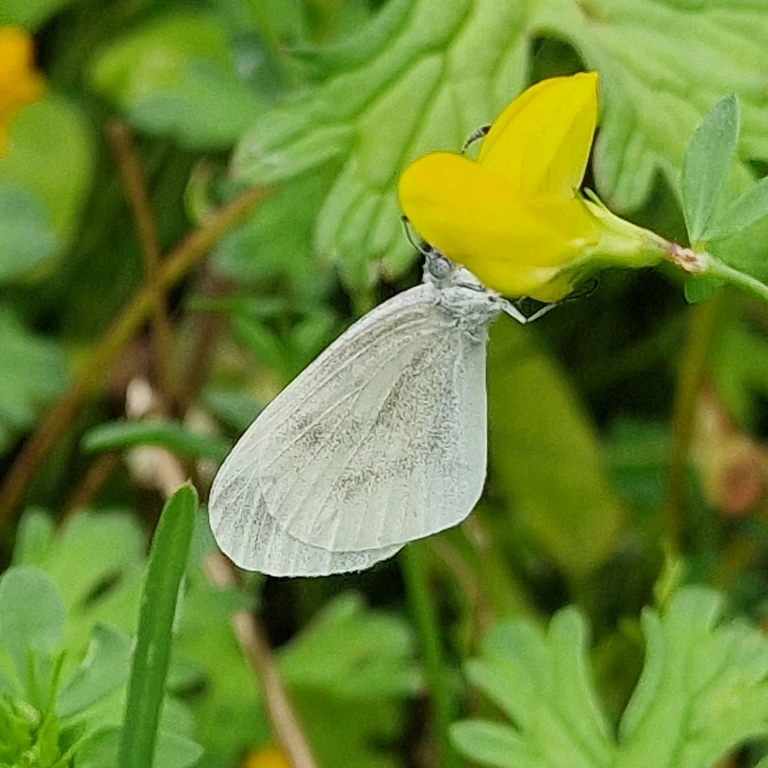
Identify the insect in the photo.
Leptidea sinapis/juvernica
